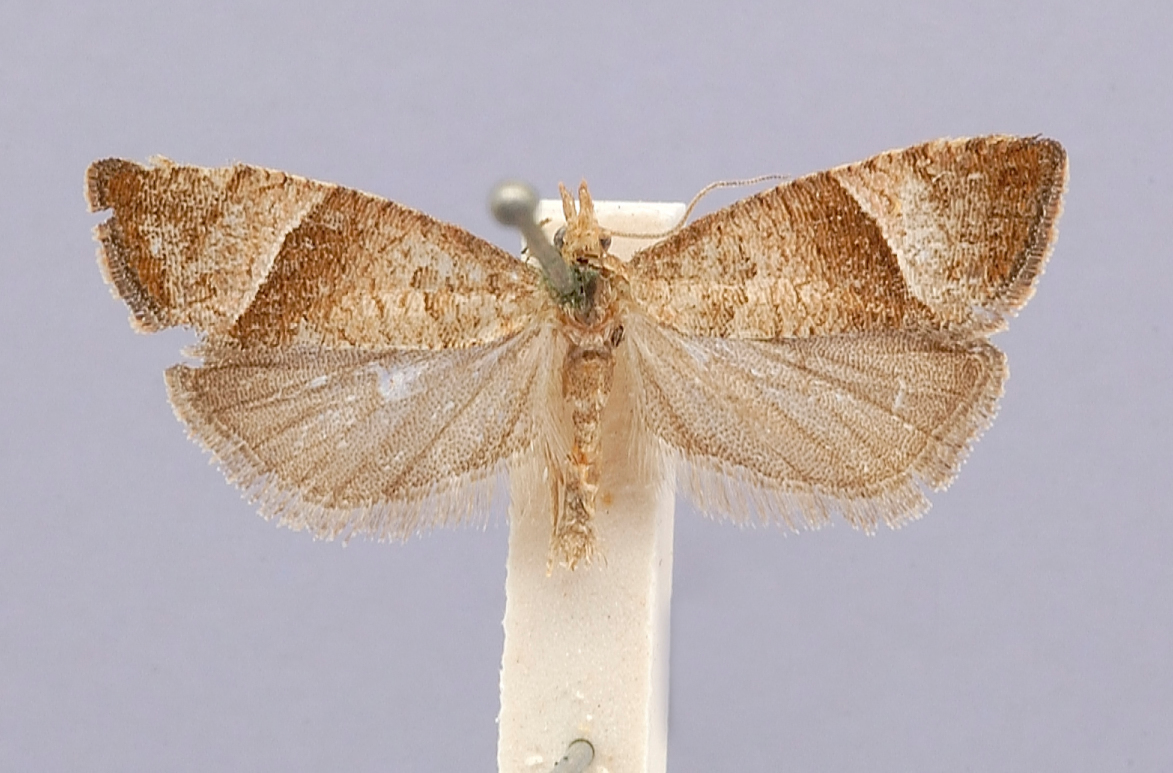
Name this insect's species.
Paedisca juncticiliana
